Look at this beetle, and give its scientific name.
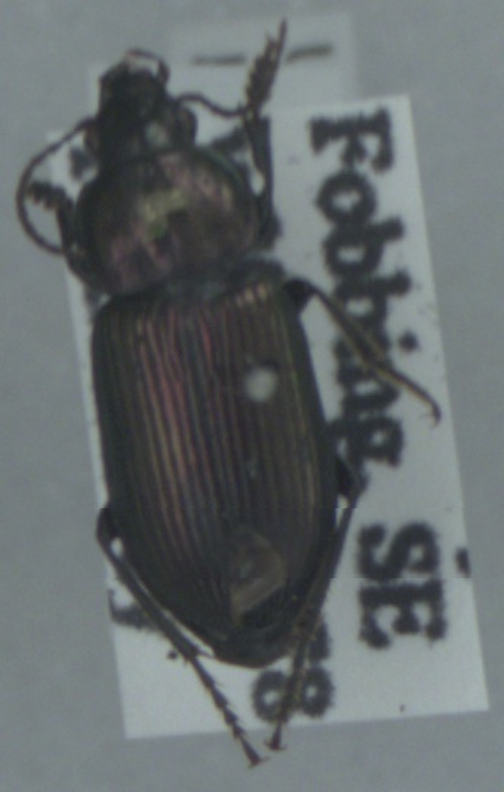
Anisodactylus poeciloides
